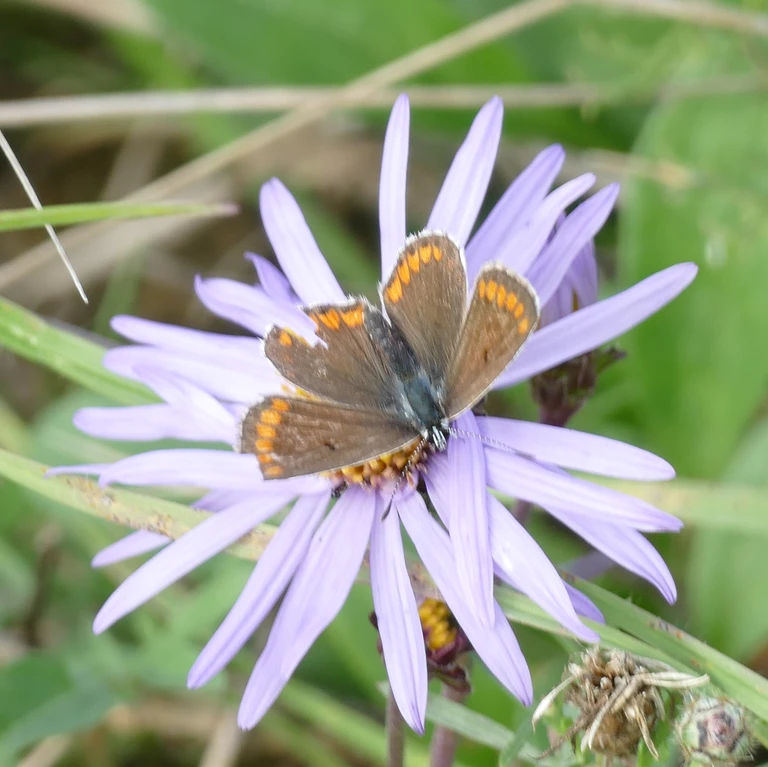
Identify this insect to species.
Aricia agestis/artaxerxes
